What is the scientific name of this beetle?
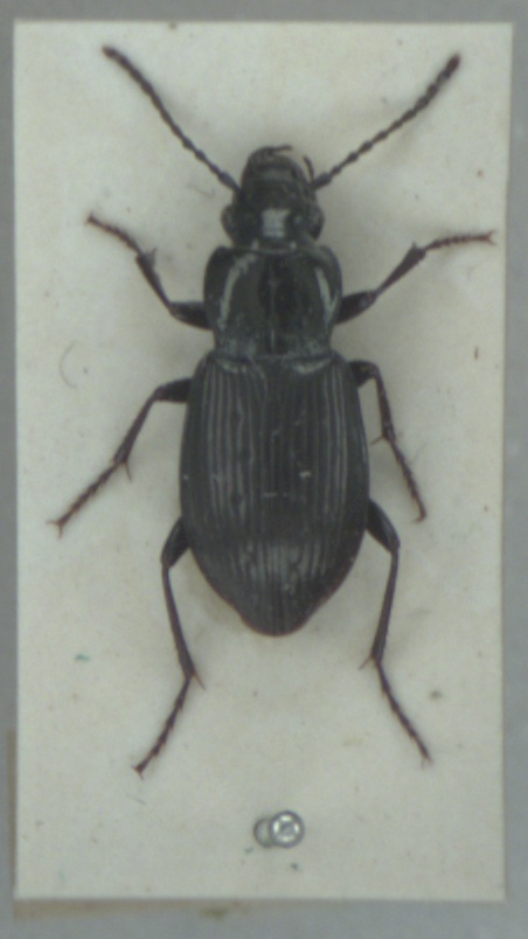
Pterostichus oblongopunctatus
